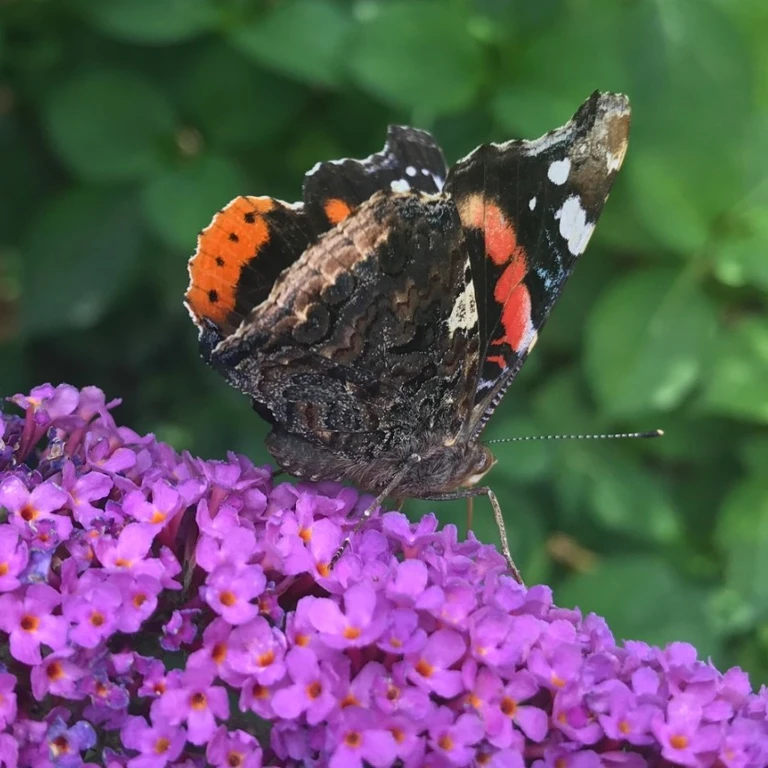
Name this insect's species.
Vanessa atalanta
